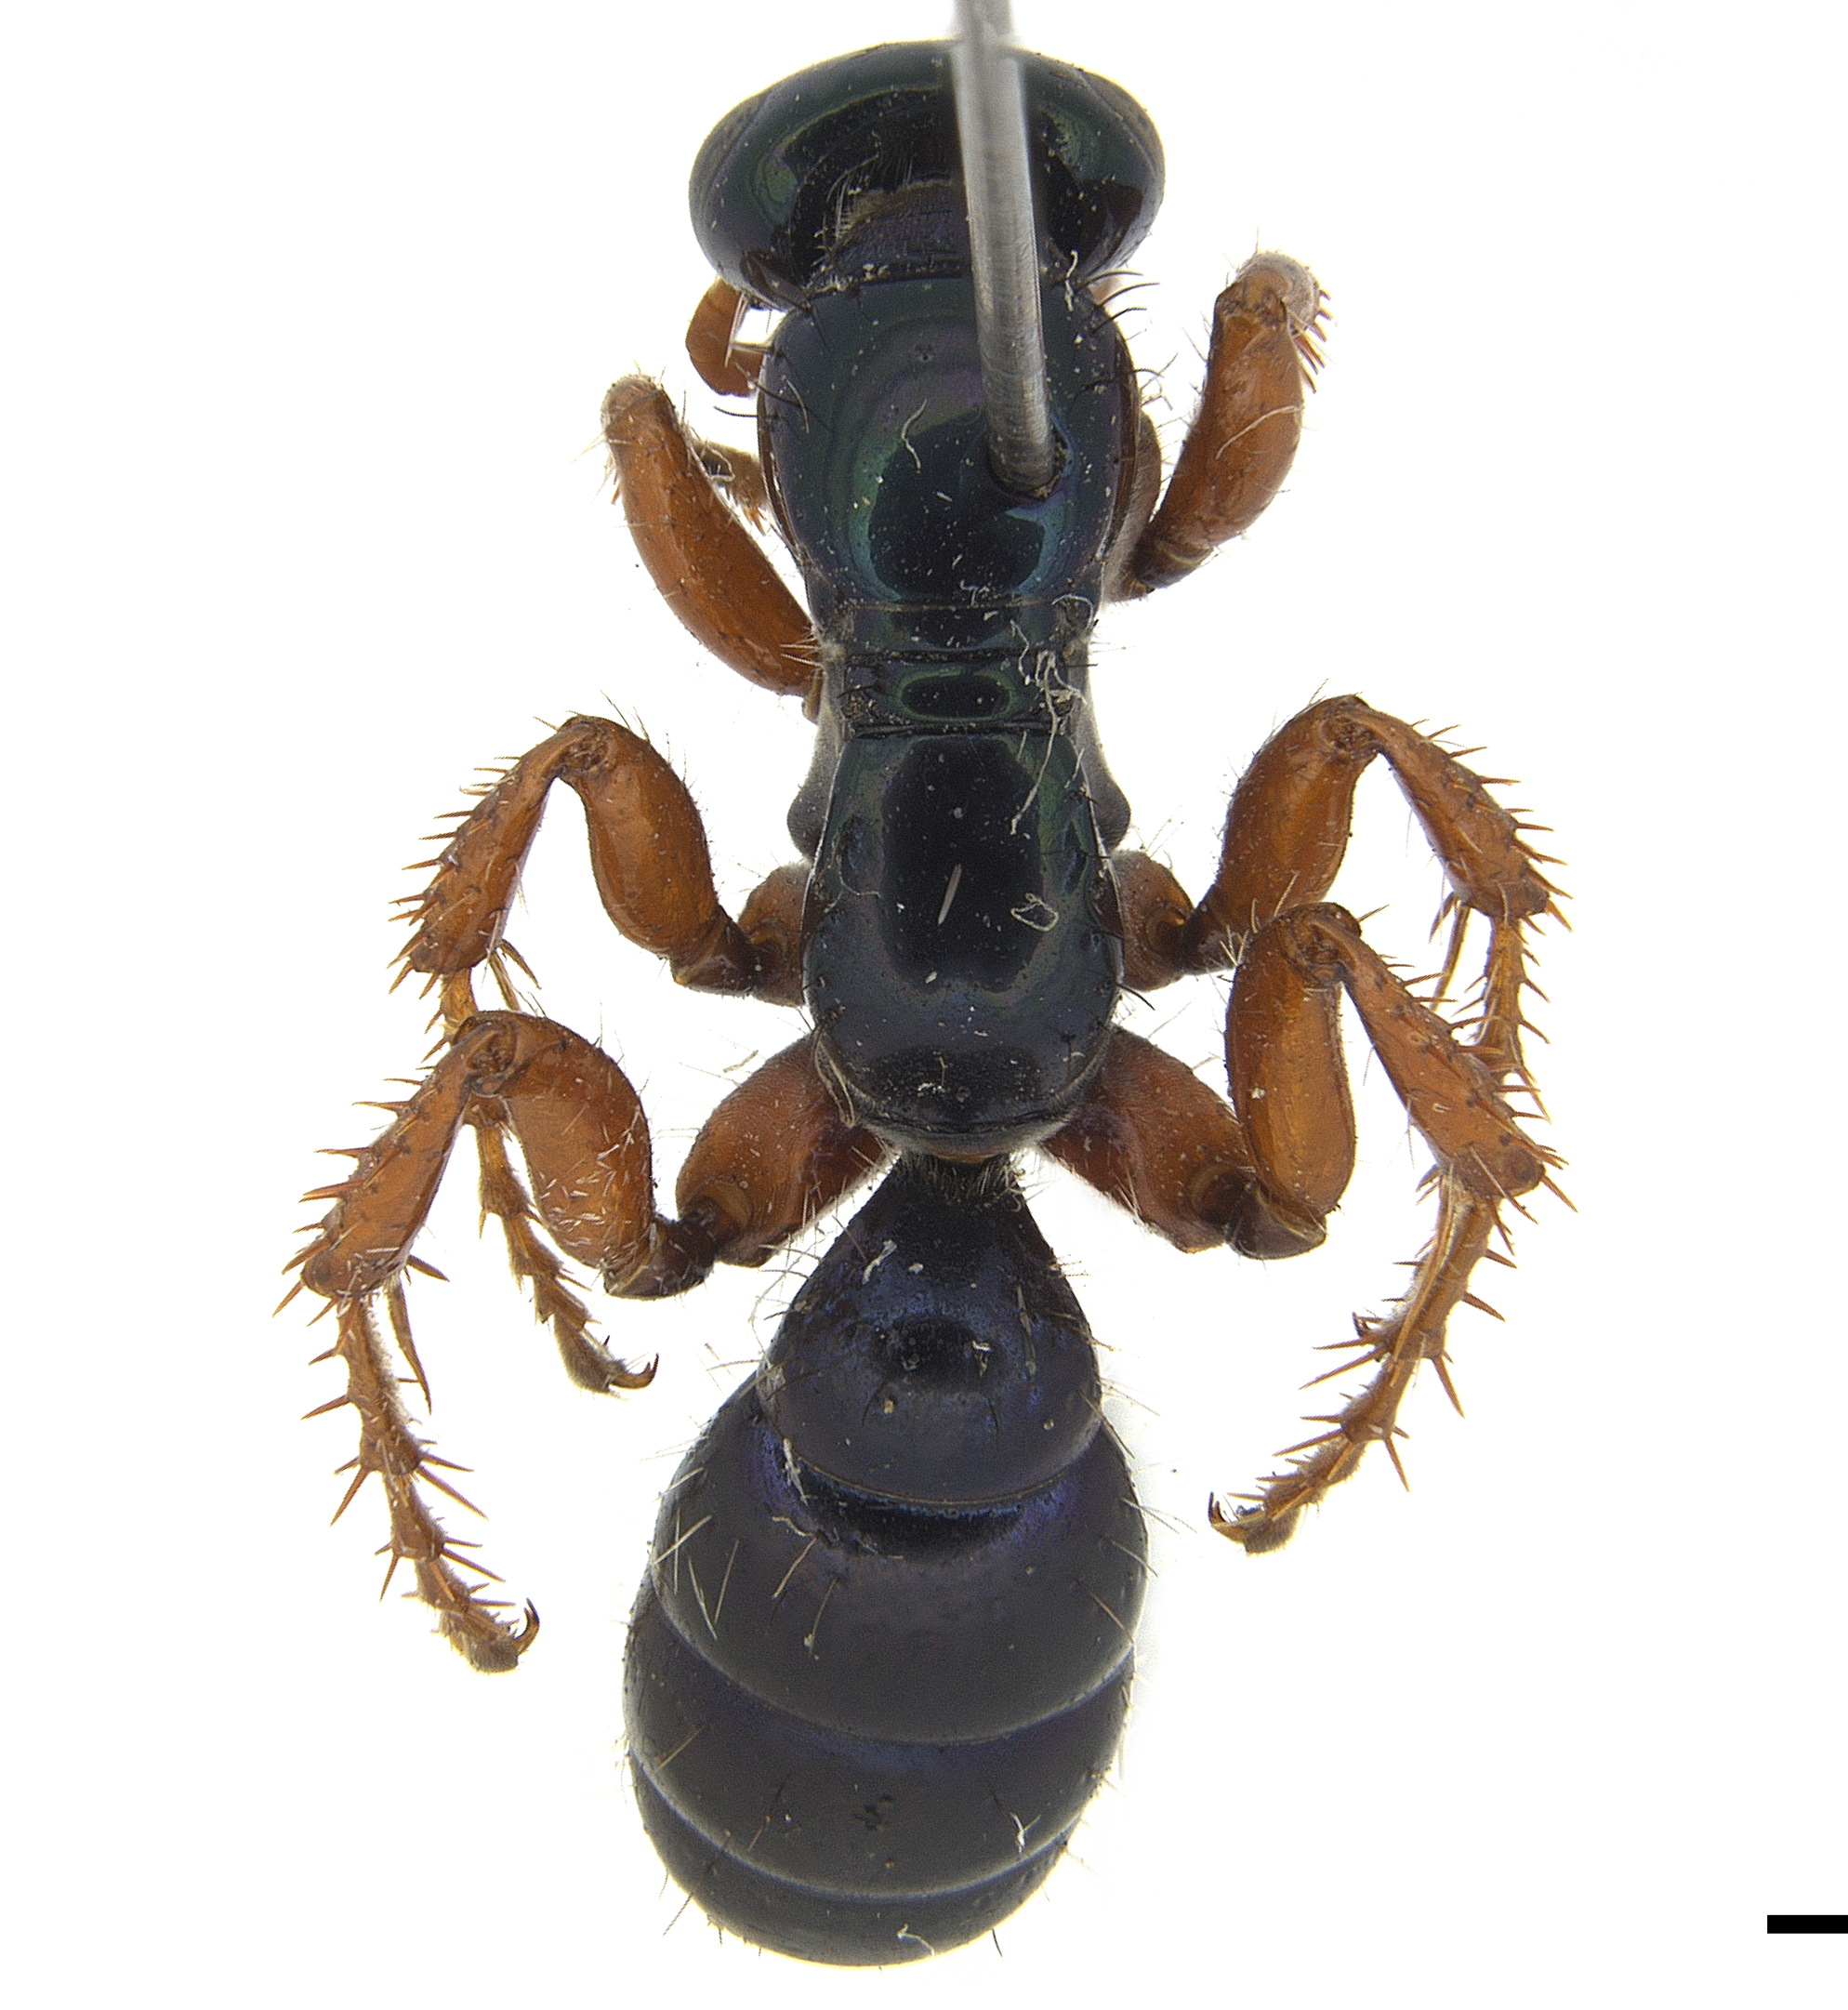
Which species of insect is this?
Diamma bicolor
